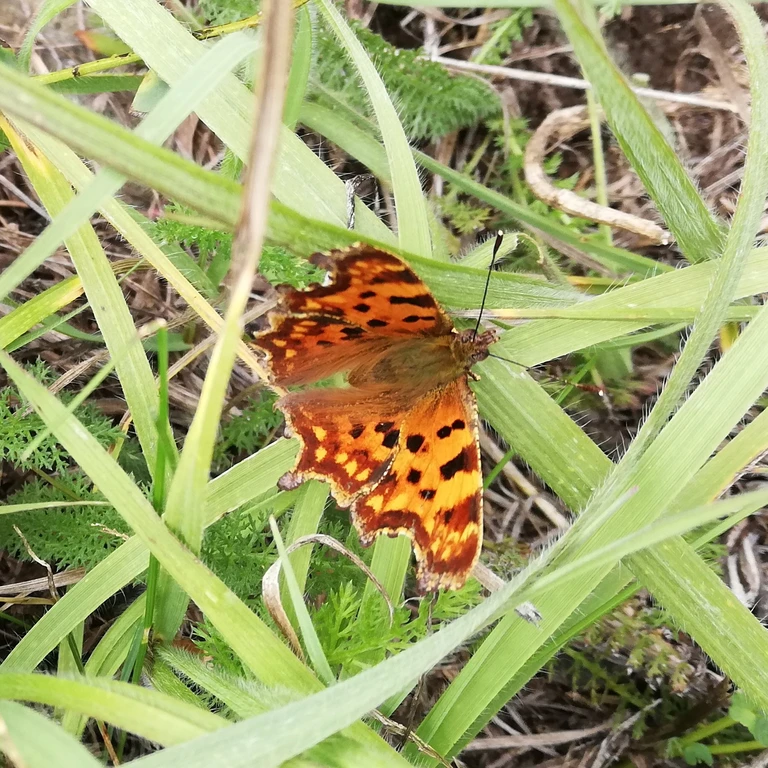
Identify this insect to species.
Polygonia c-album
